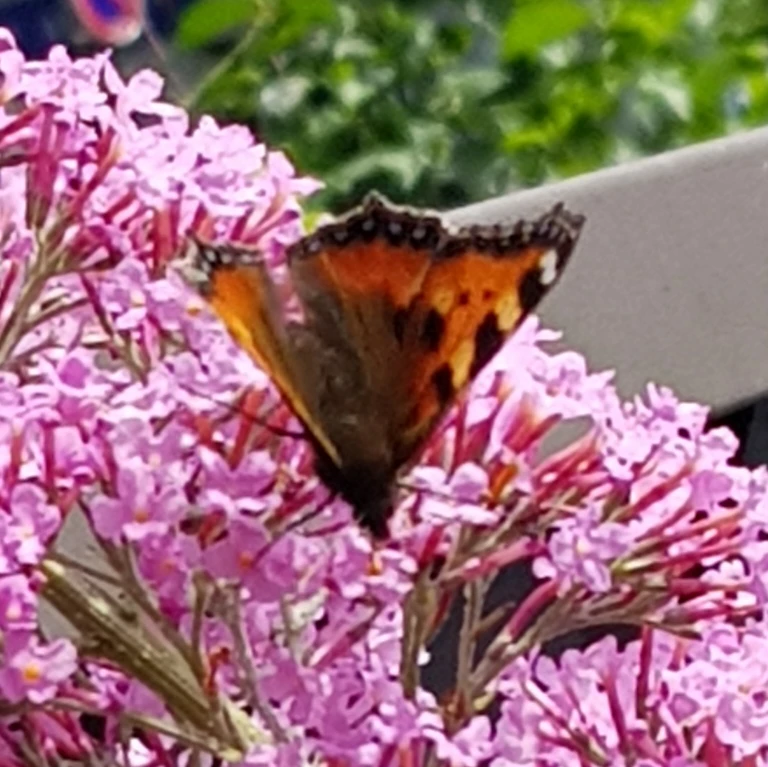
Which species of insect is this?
Aglais urticae
